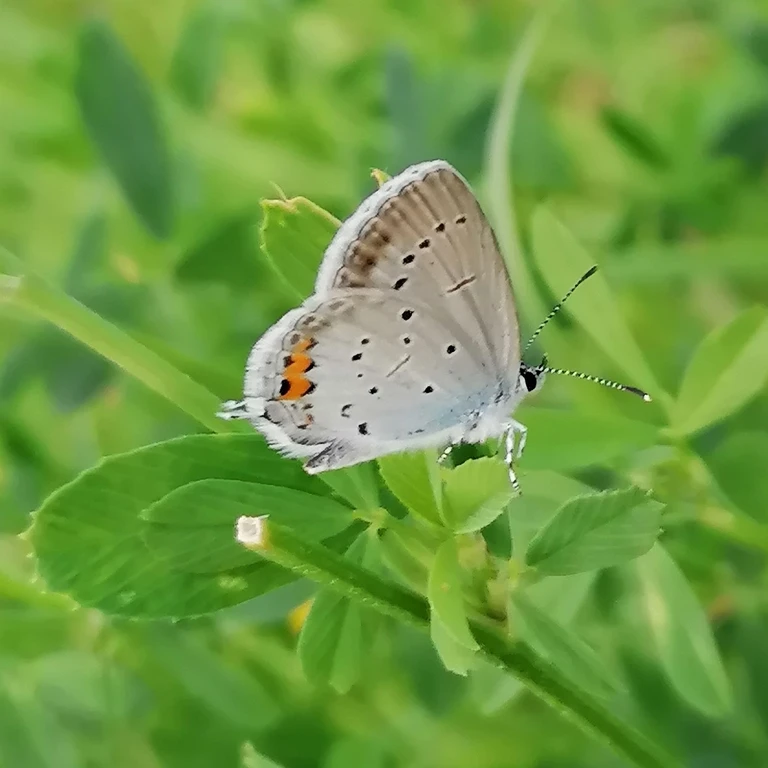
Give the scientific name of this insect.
Cupido argiades (also Elkalyce argiades)
